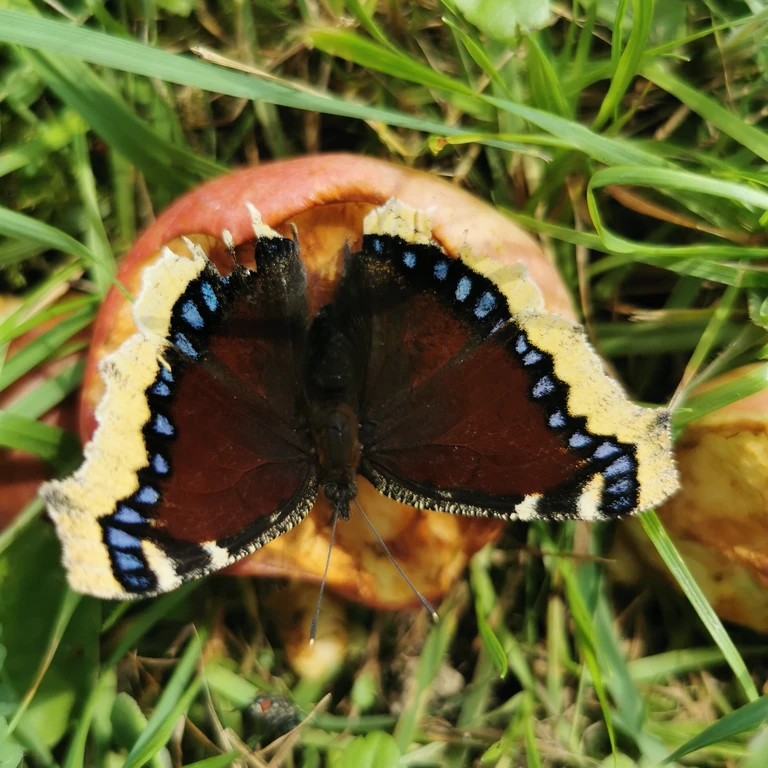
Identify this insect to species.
Nymphalis antiopa
